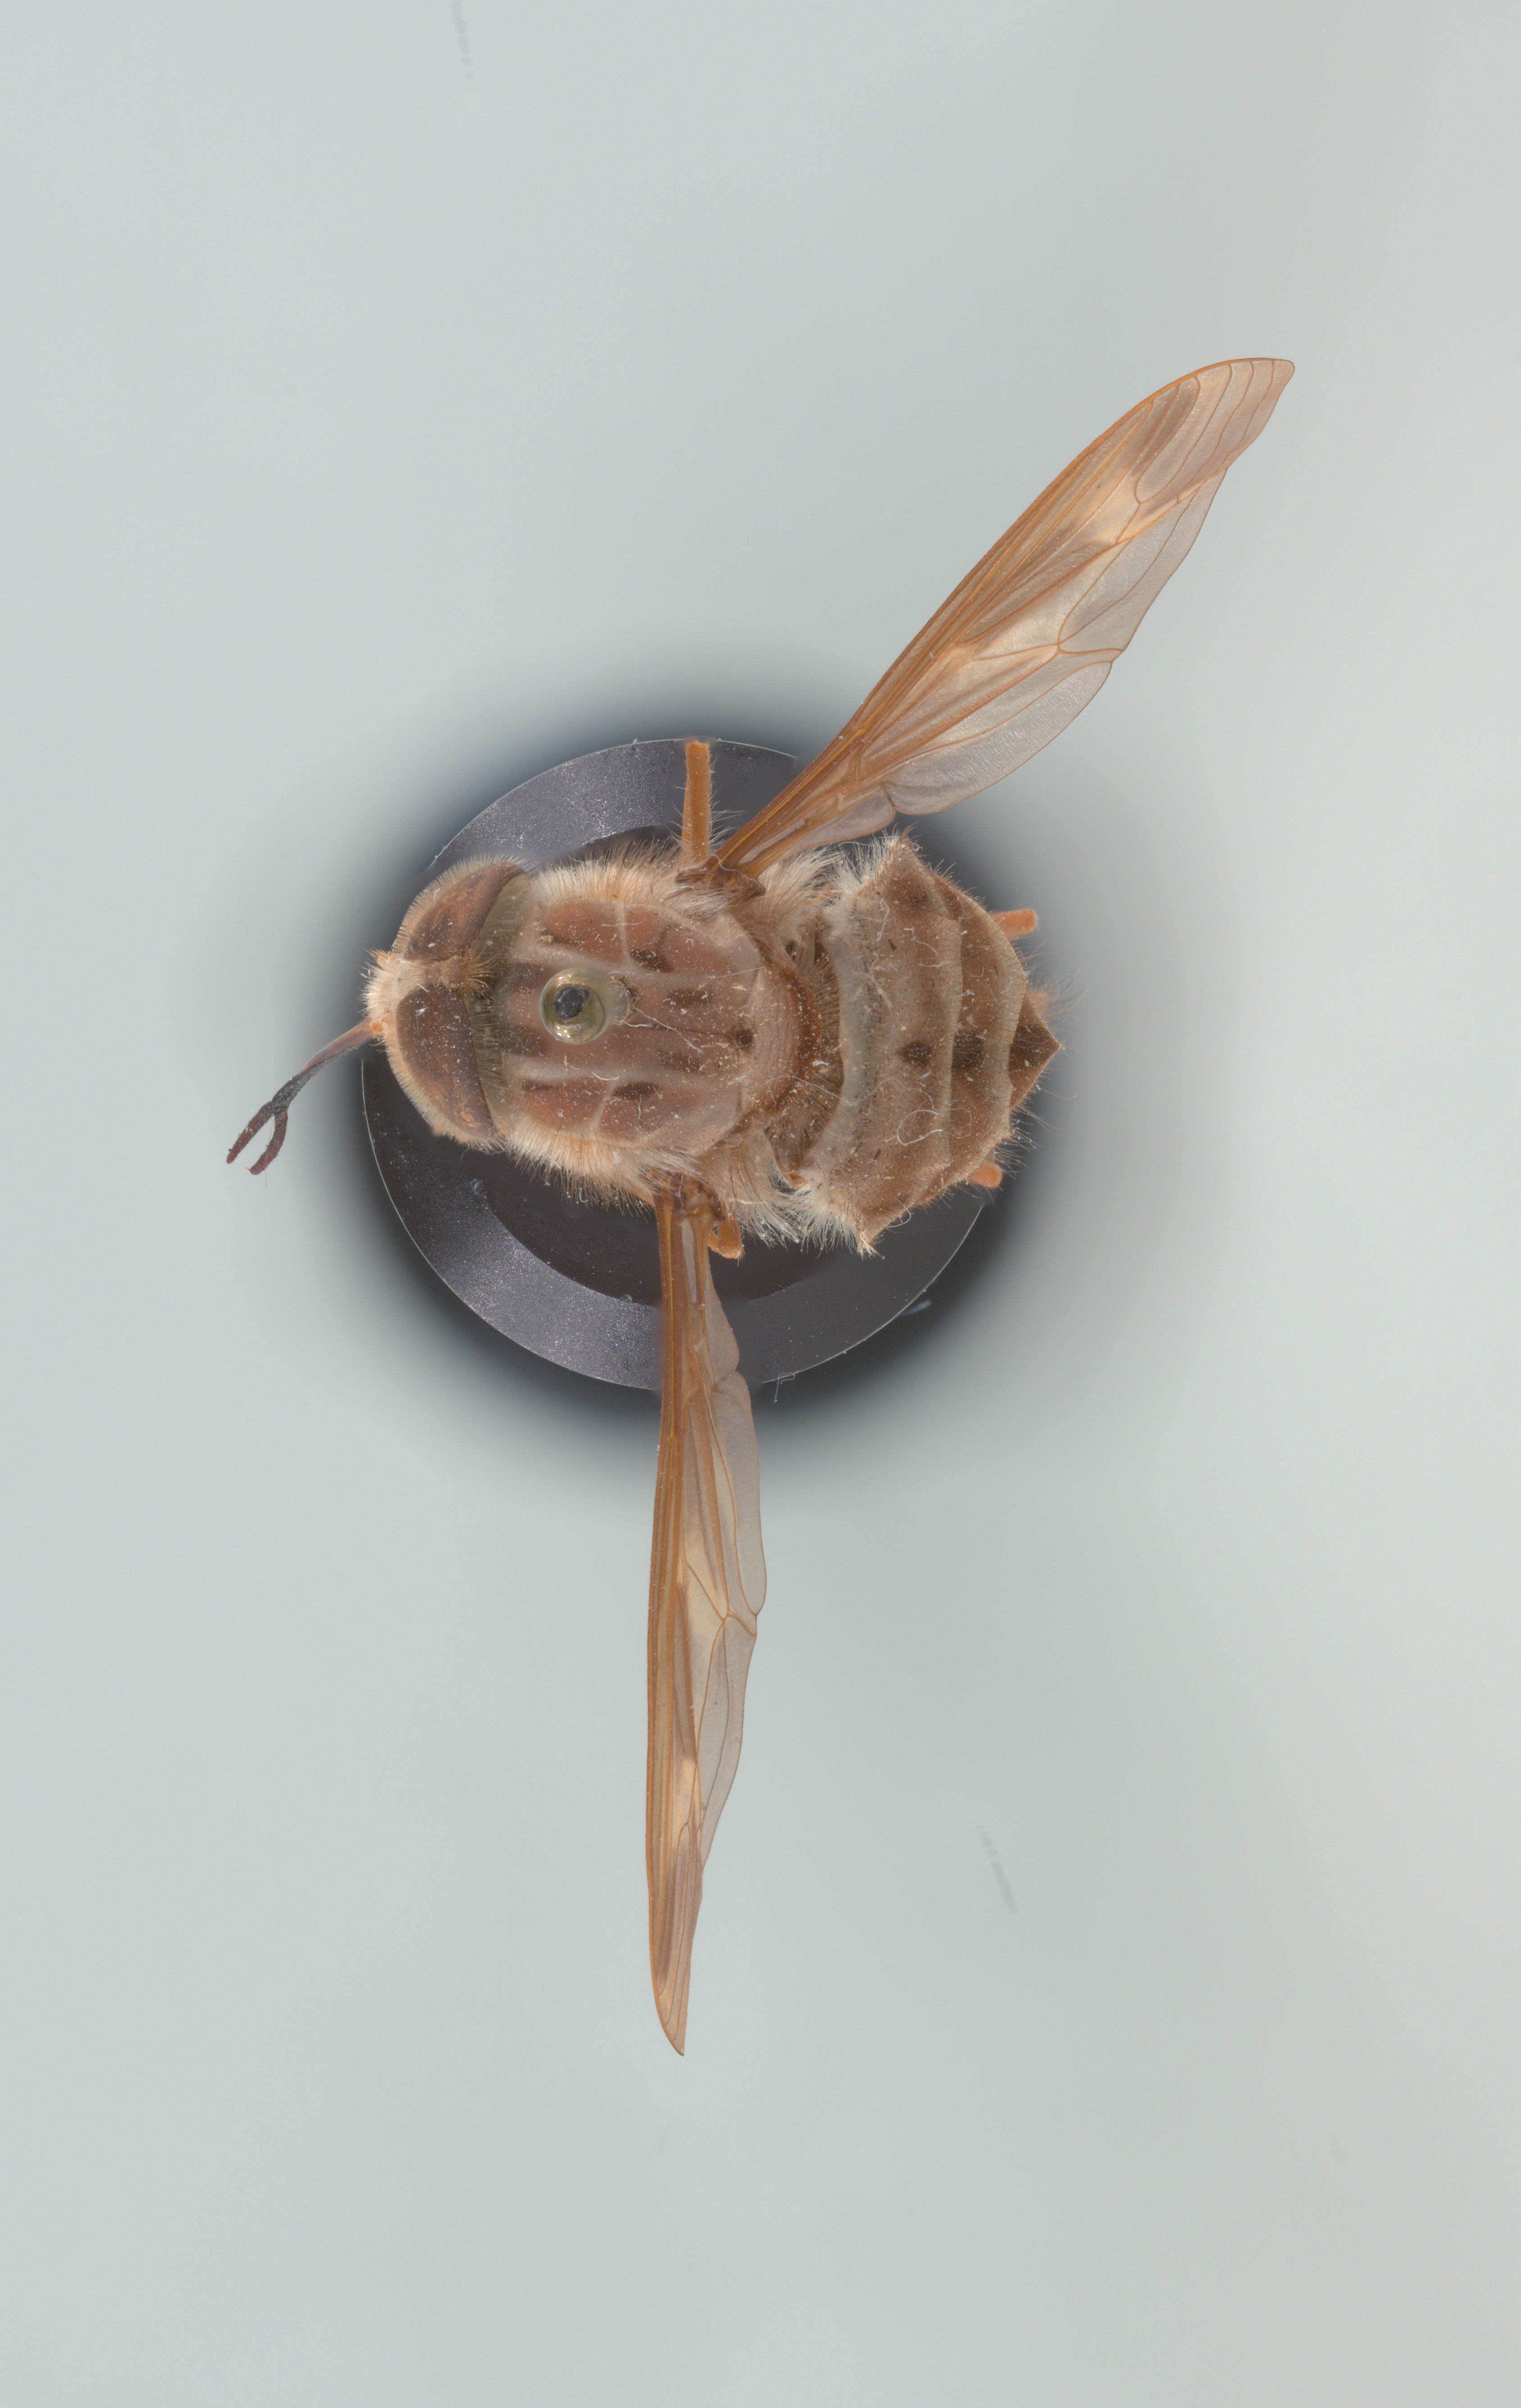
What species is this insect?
Hirmoneura nubipennis (also Trichophthalma nubipennis)
